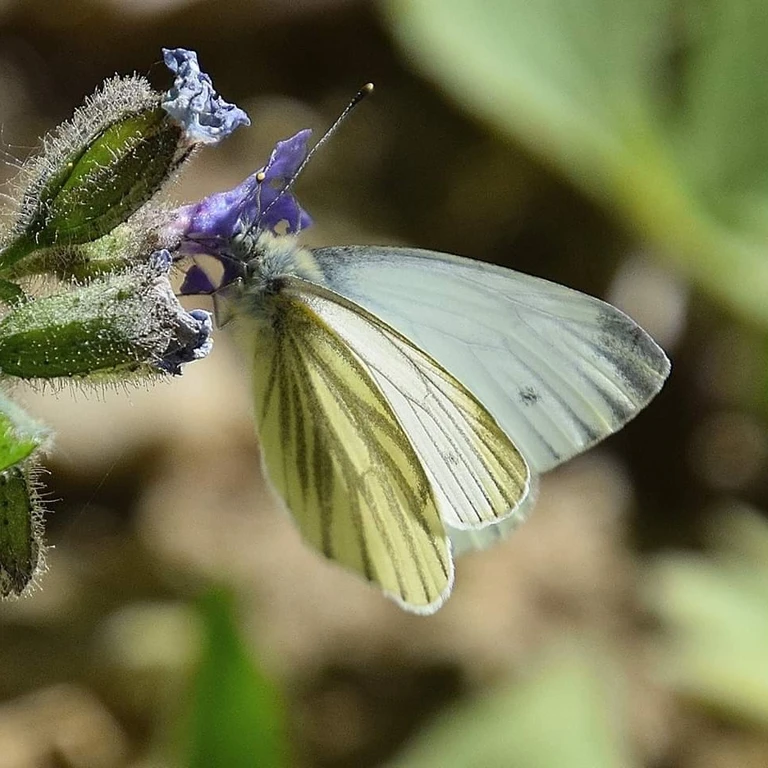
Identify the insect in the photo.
Pieris napi
